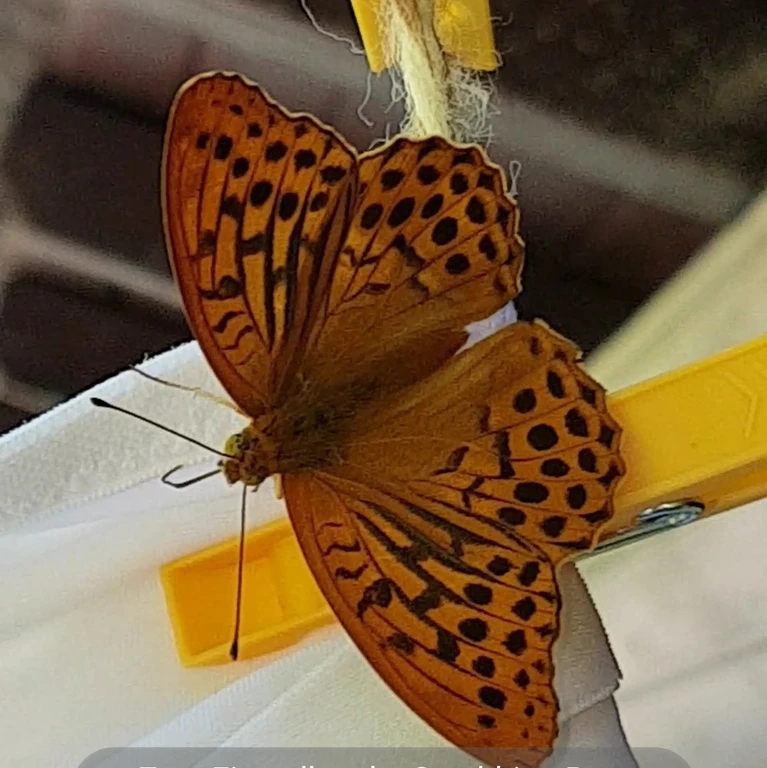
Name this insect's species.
Argynnis paphia
